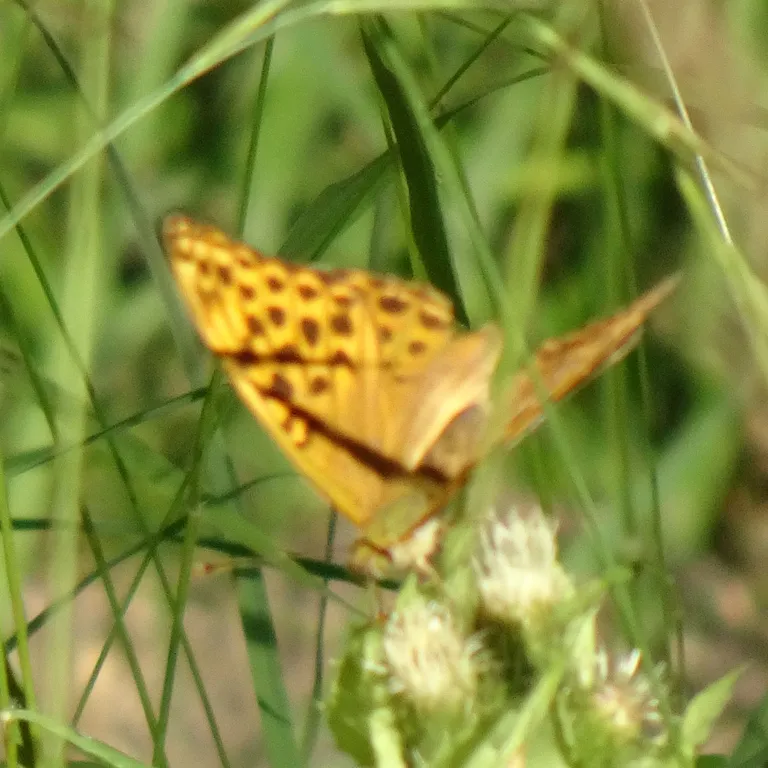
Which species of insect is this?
Argynnis paphia
